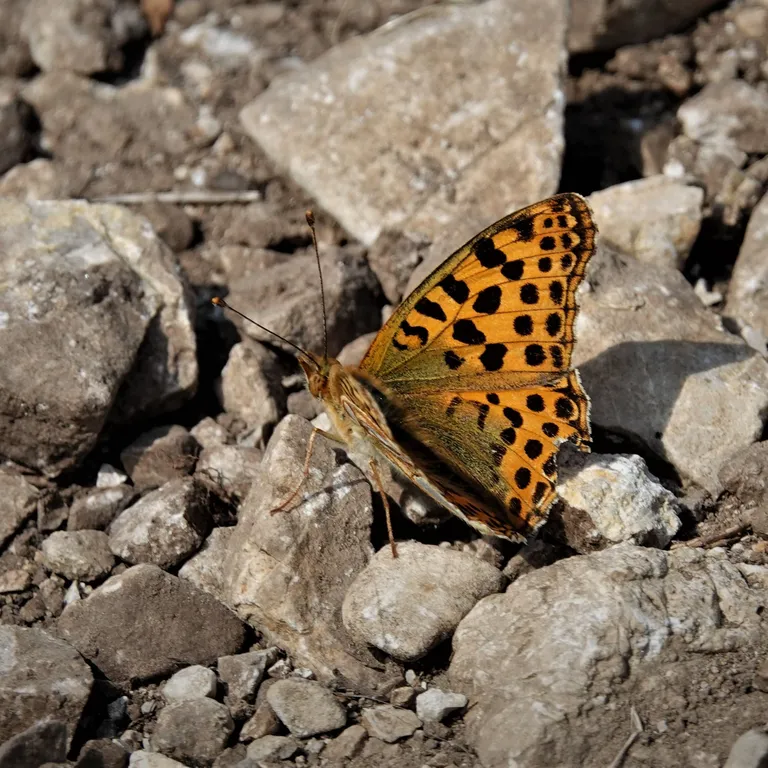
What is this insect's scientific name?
Issoria lathonia
